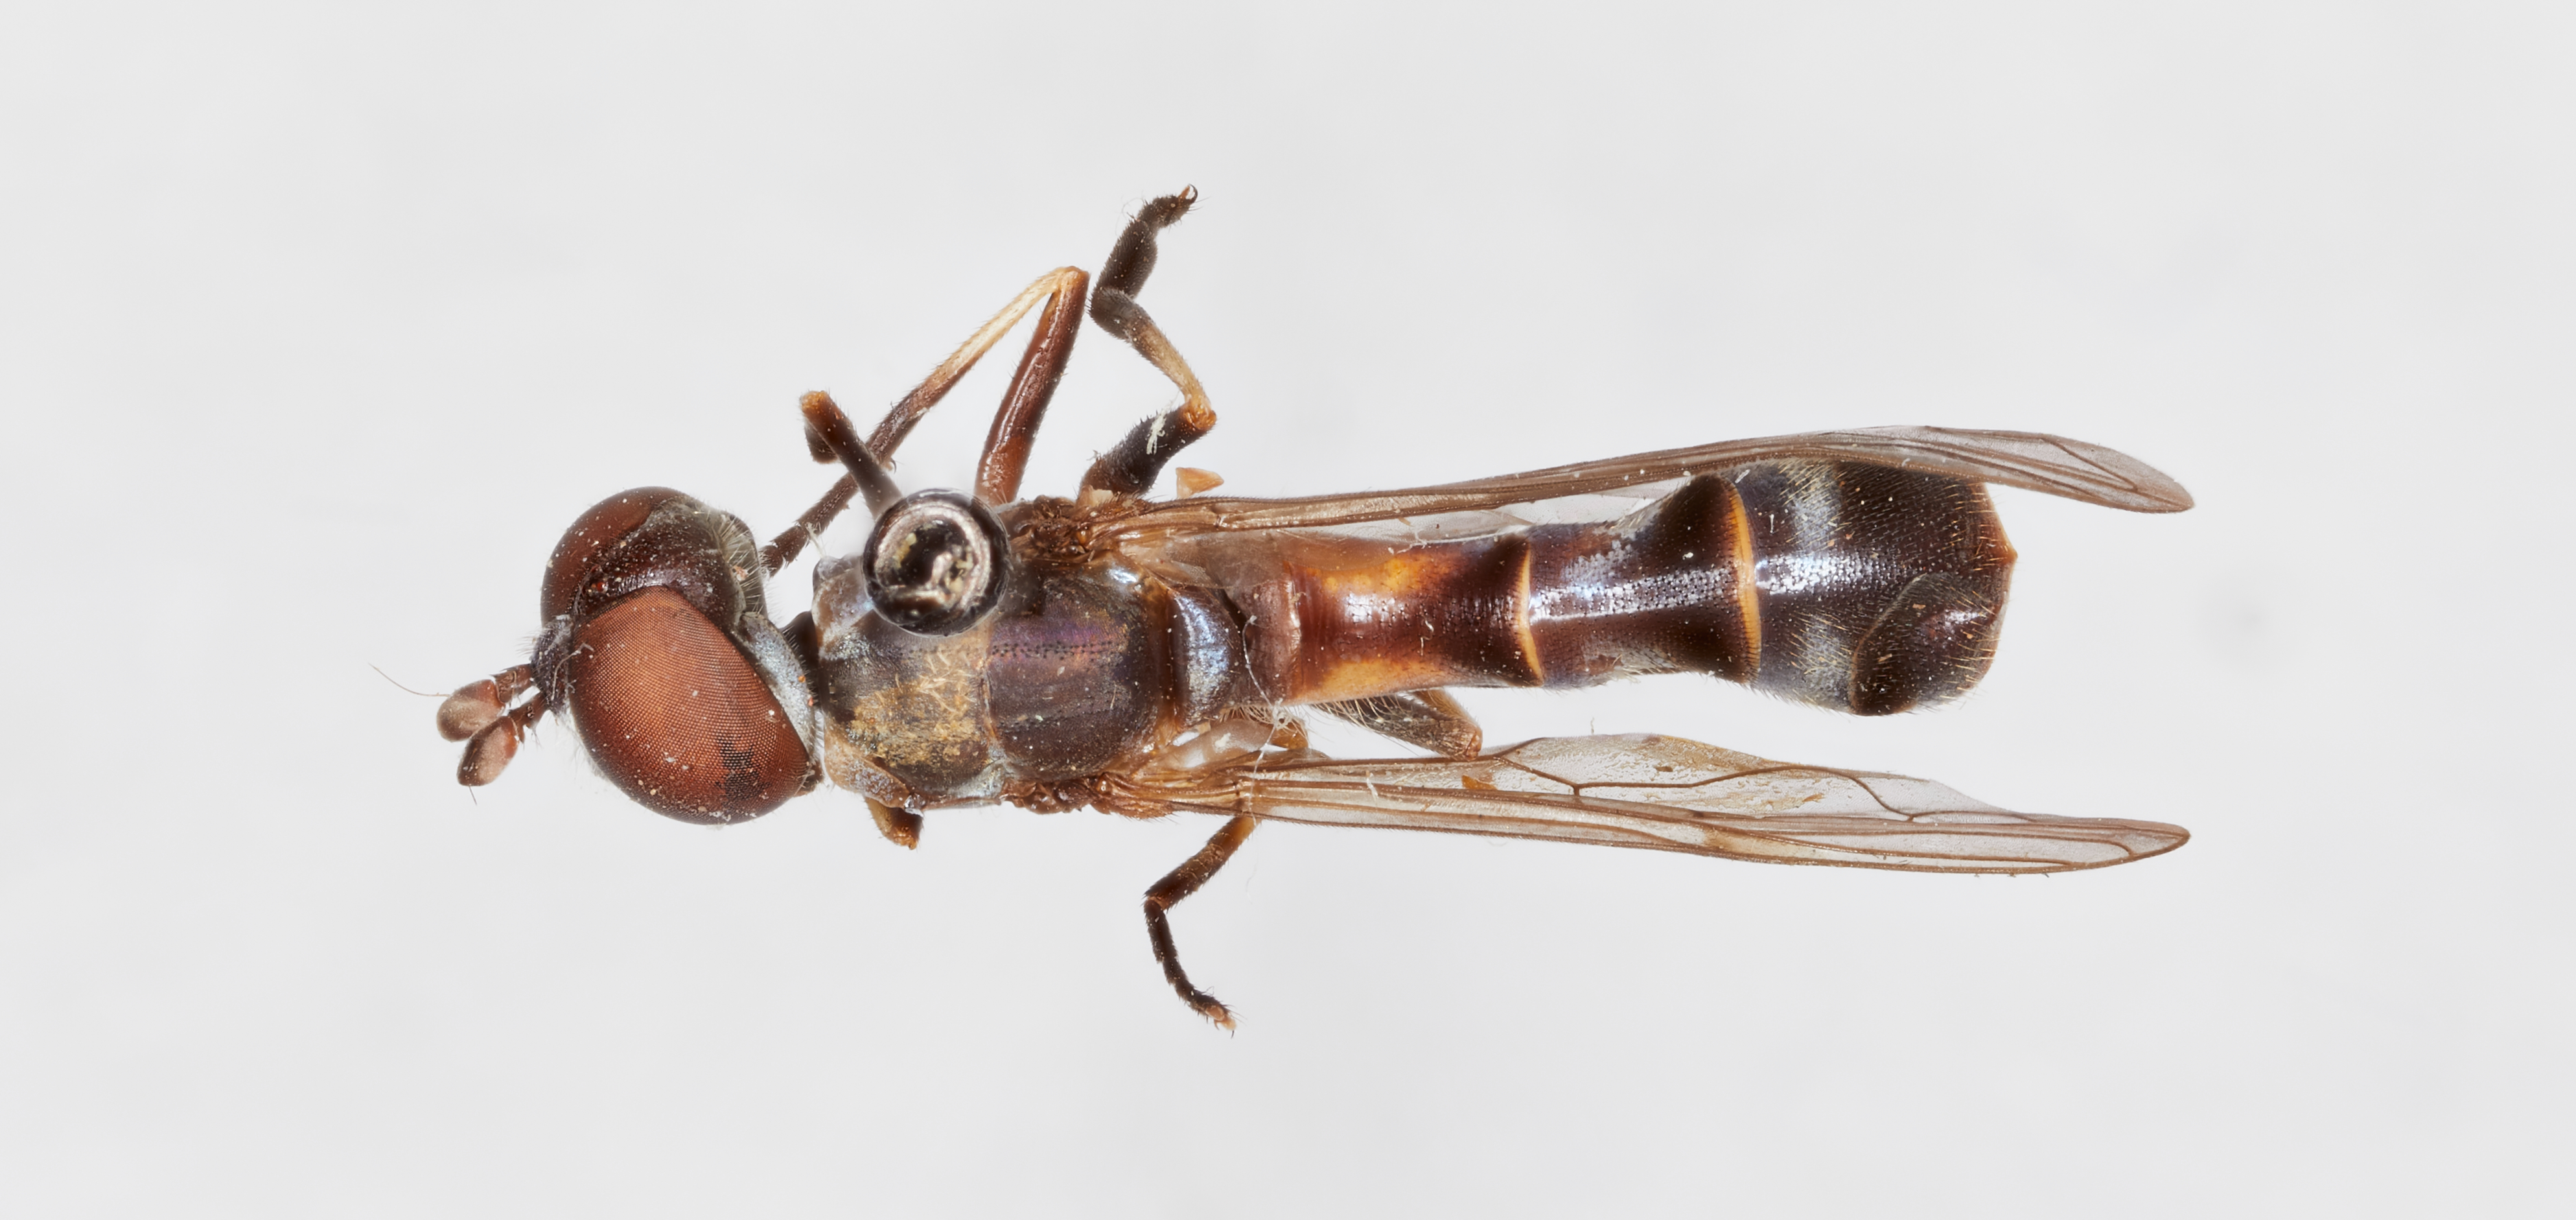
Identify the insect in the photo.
Spheginobaccha knutsoni
